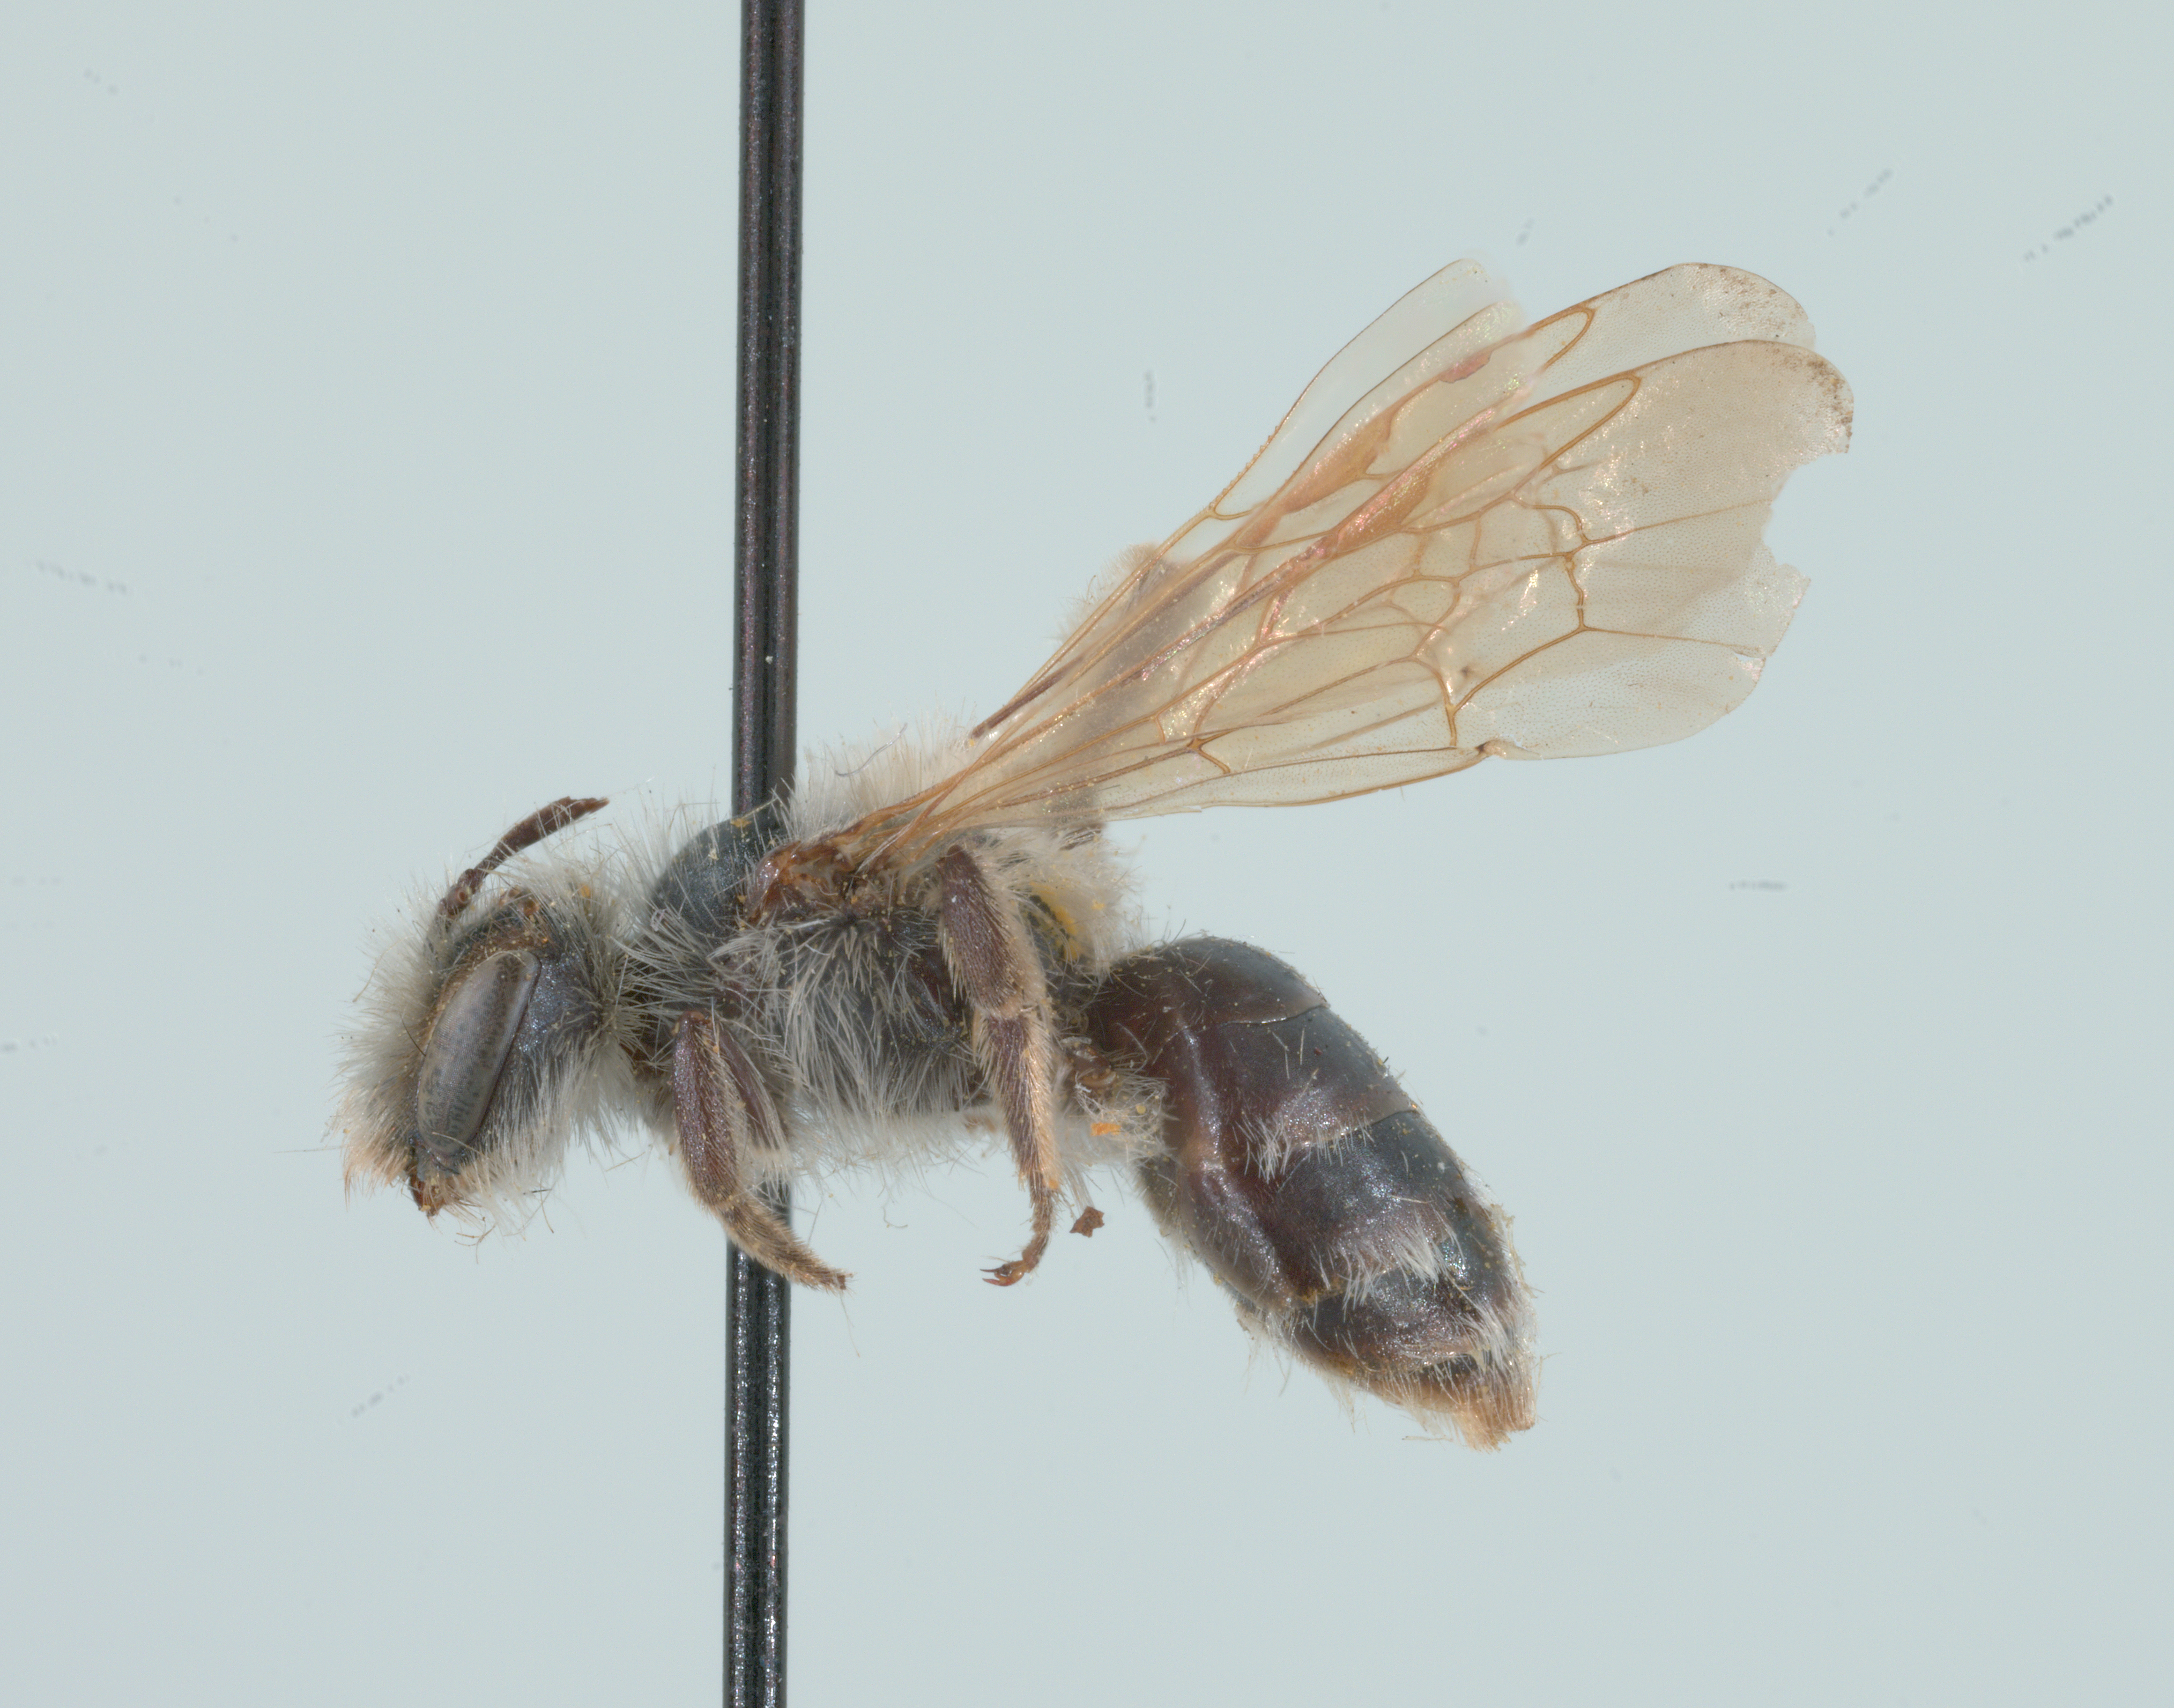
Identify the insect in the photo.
Andrena trizonata
